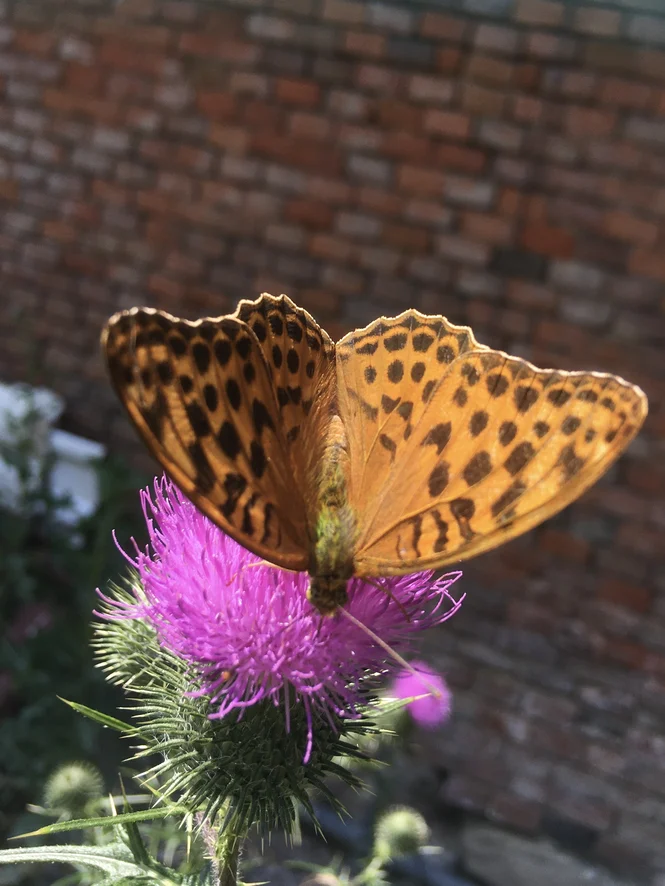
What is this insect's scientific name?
Argynnis paphia
